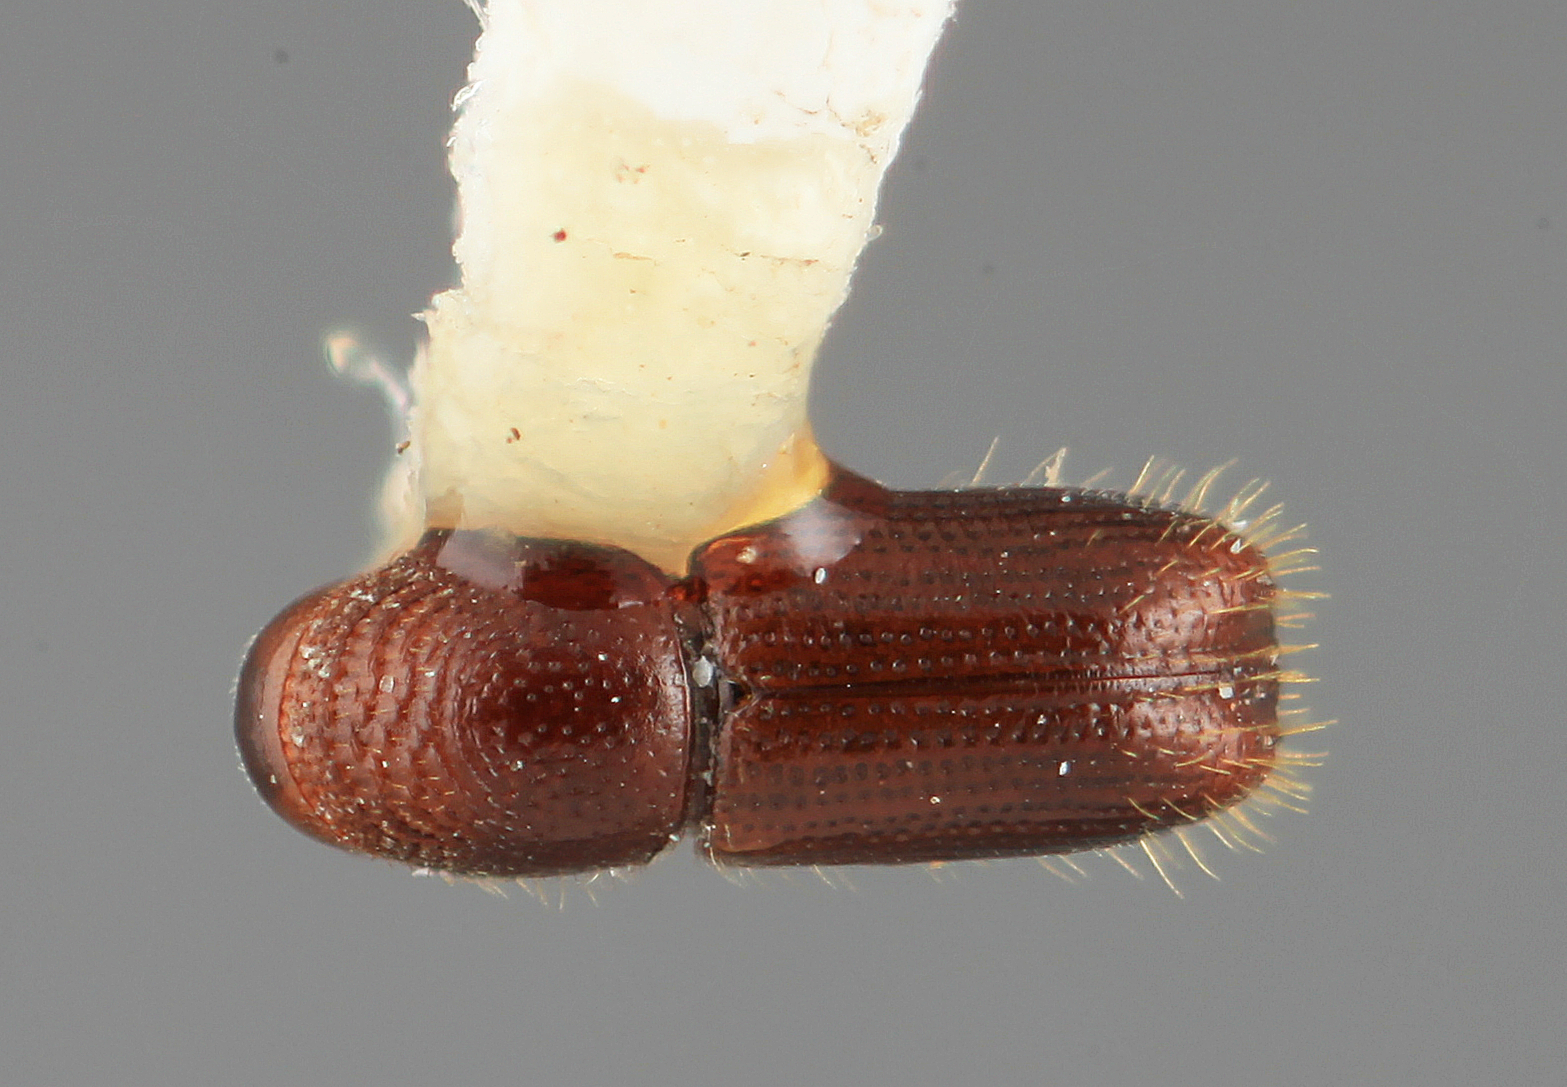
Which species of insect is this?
Pityophthorus morosus
